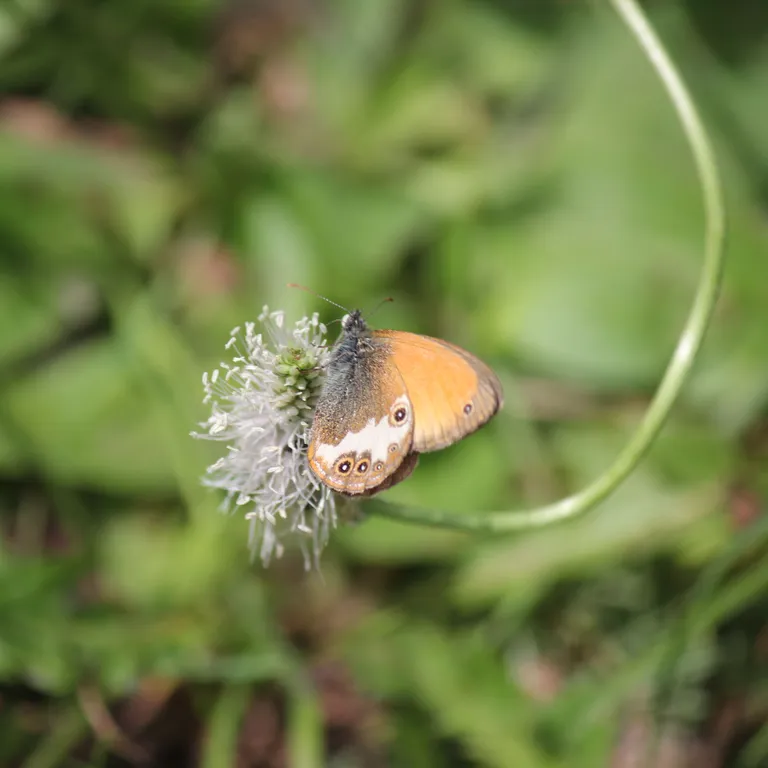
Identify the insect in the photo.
Coenonympha arcania
